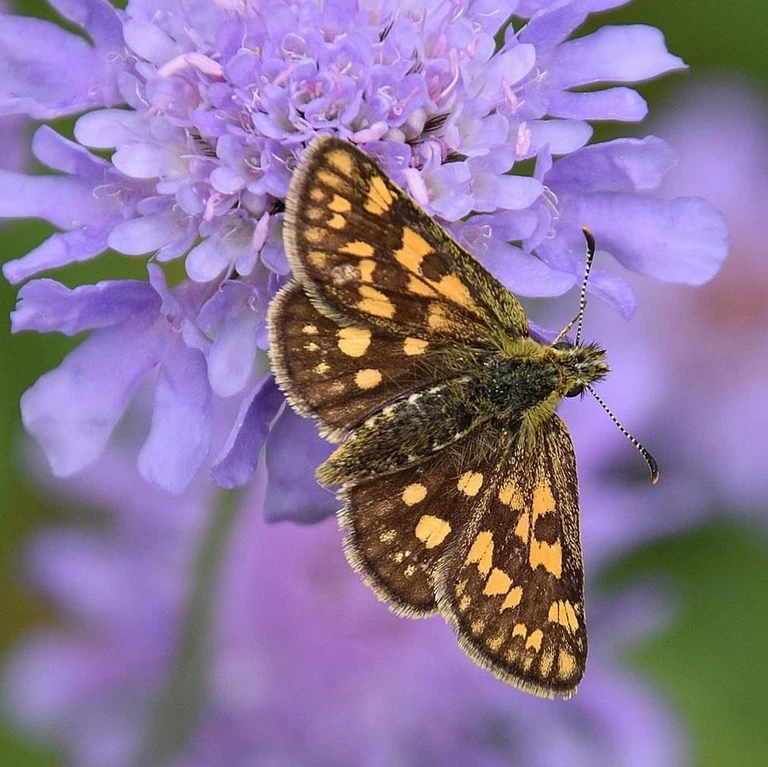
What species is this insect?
Carterocephalus palaemon
